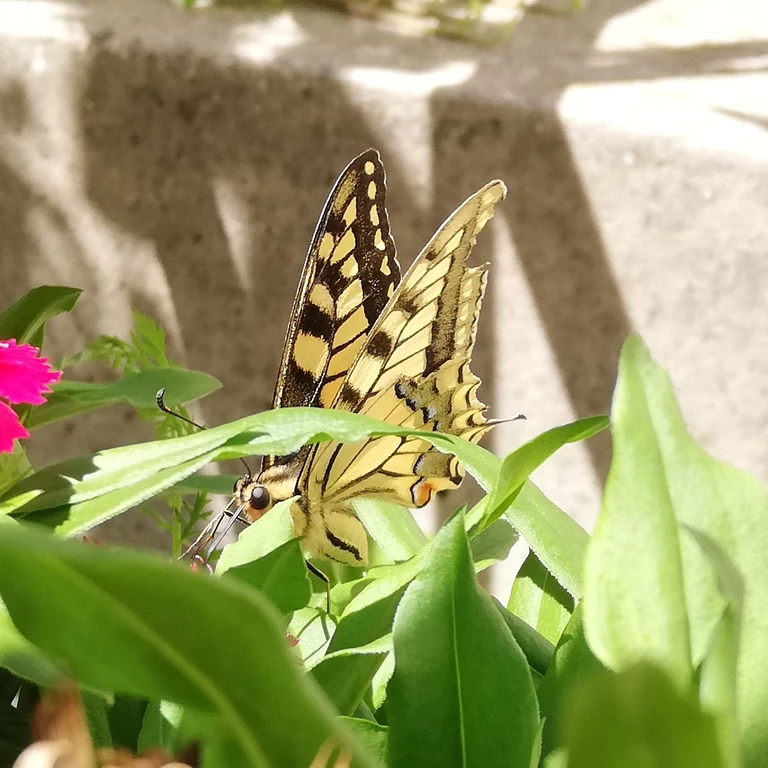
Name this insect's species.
Papilio machaon
